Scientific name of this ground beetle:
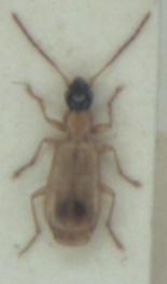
Demetrias monostigma
